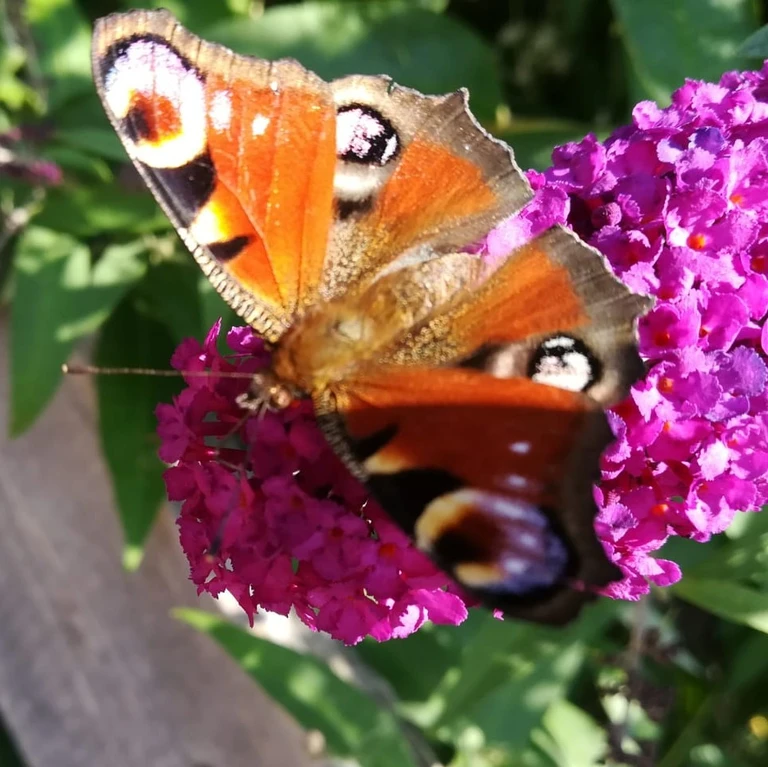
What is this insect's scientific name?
Aglais io
